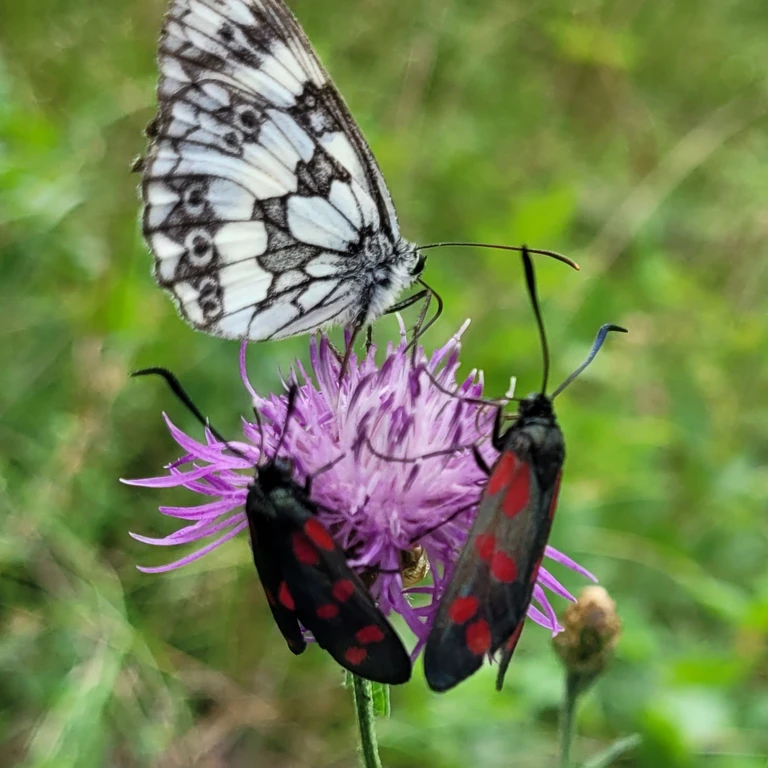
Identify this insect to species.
Melanargia galathea
